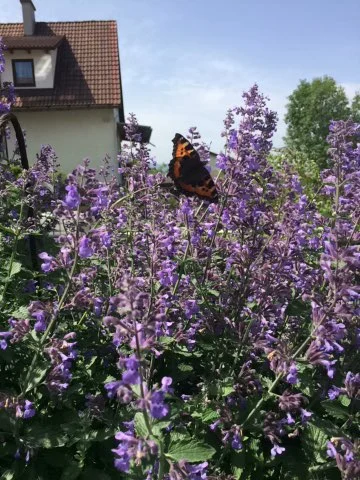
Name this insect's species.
Aglais urticae
